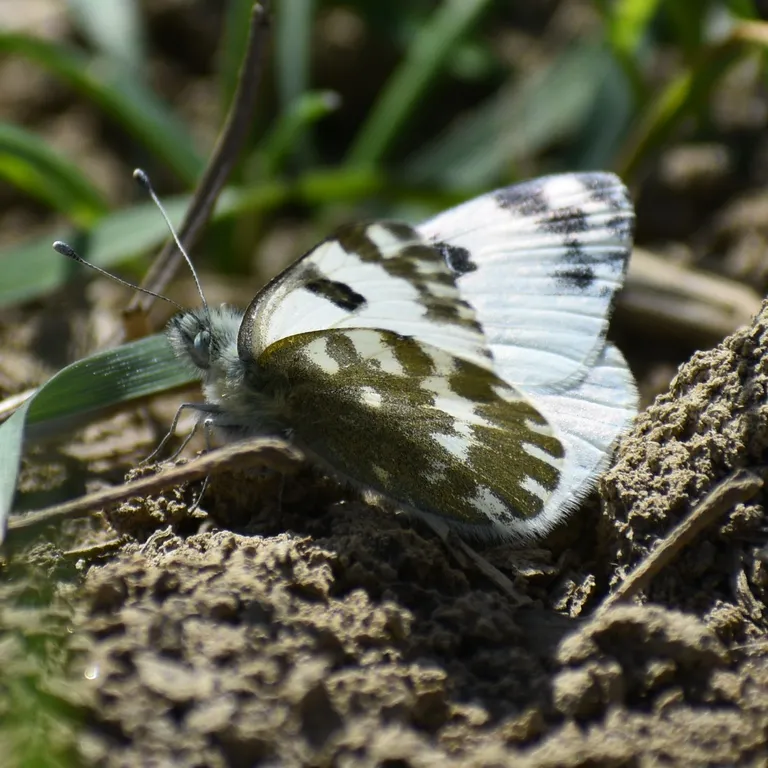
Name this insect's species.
Pontia edusa
